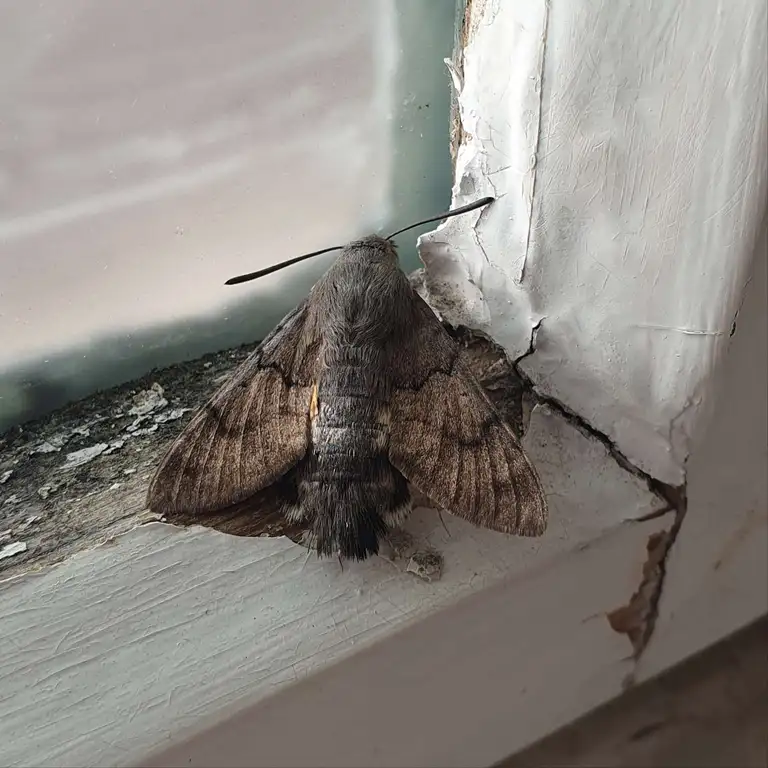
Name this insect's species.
Macroglossum stellatarum
